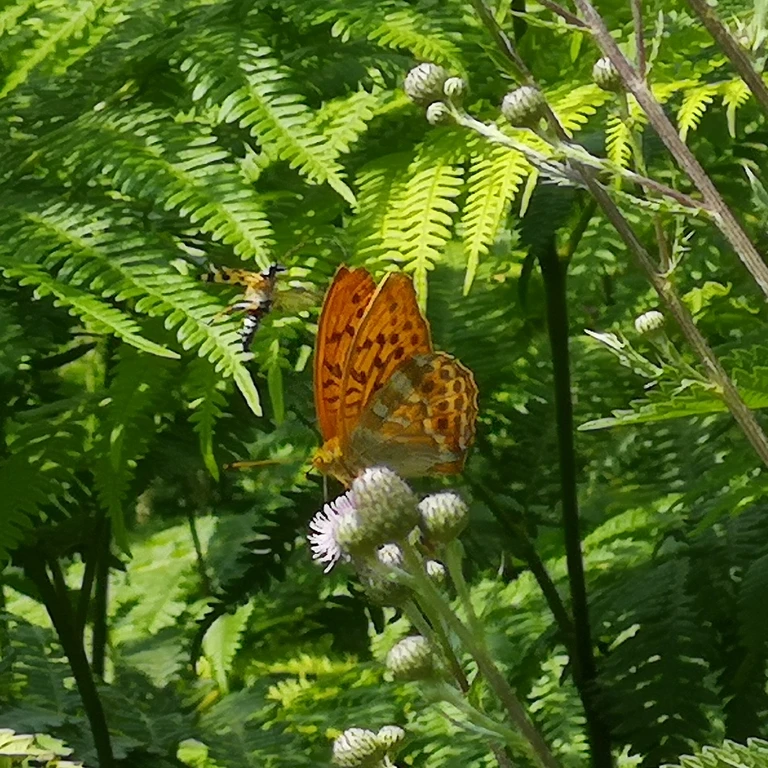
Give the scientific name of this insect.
Argynnis paphia
